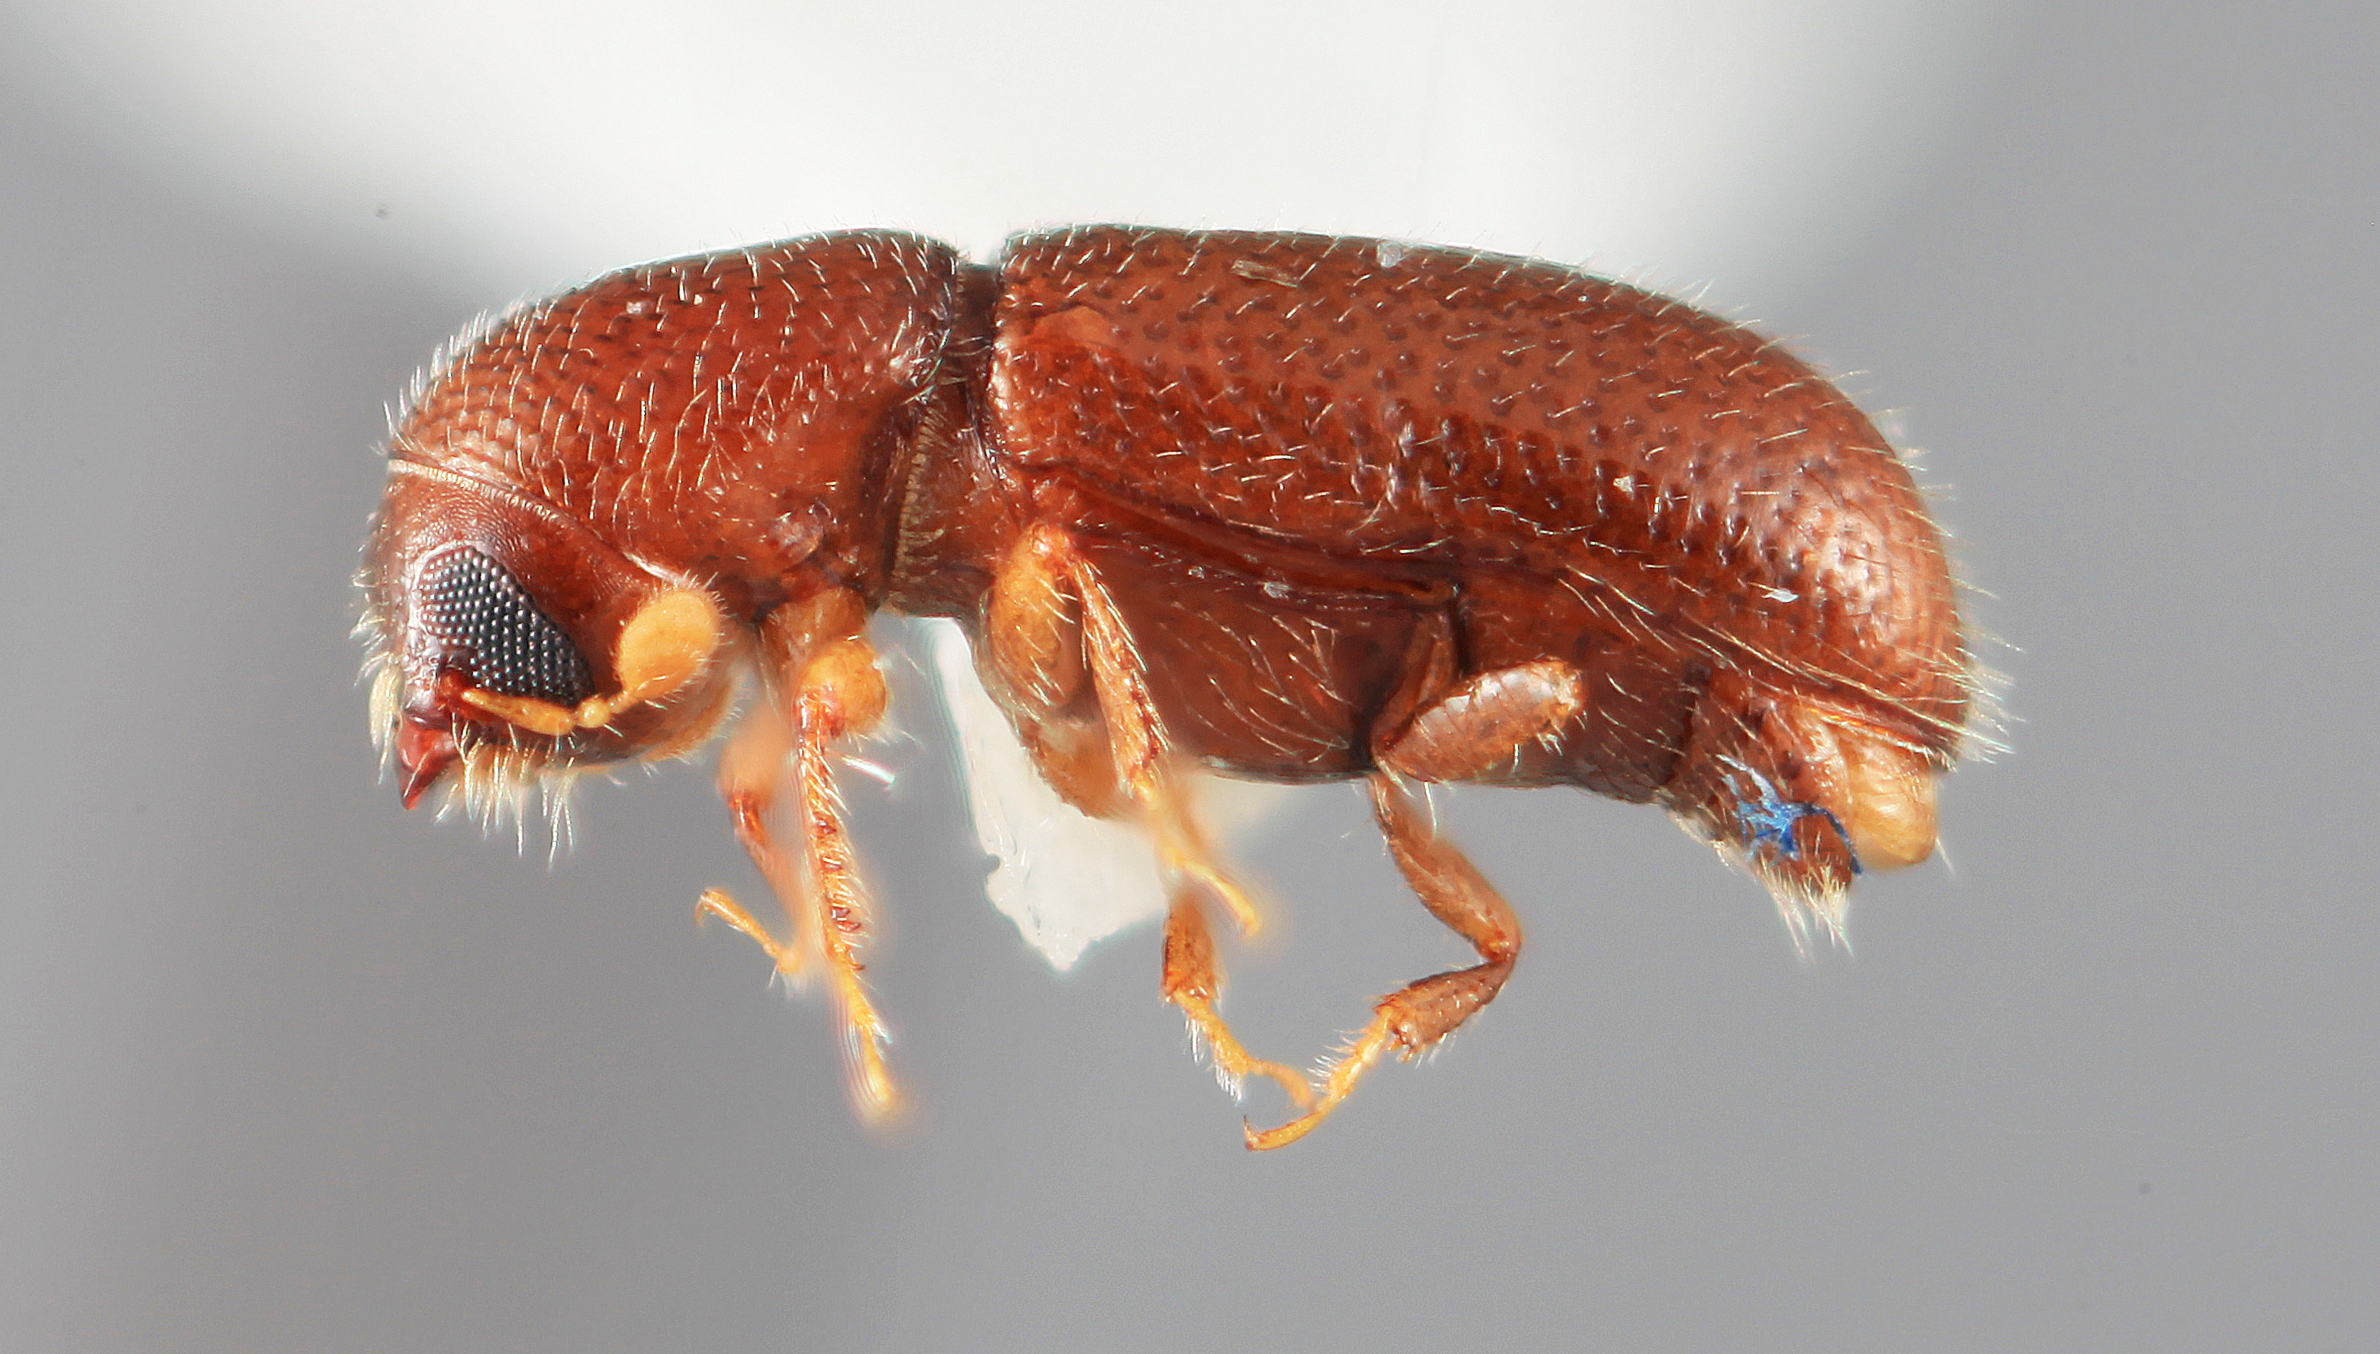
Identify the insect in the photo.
Lymantor alaskanus
